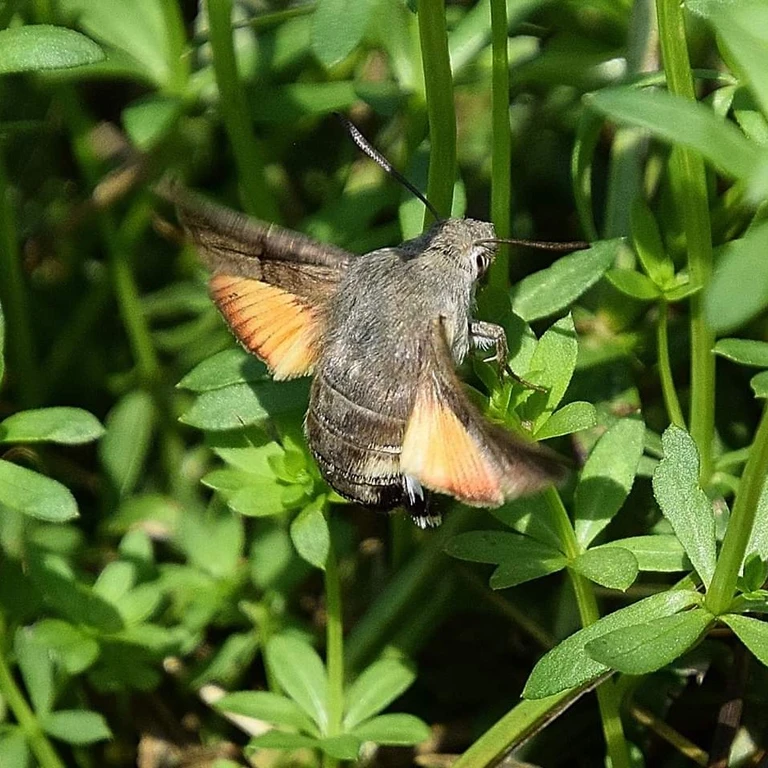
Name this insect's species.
Macroglossum stellatarum
